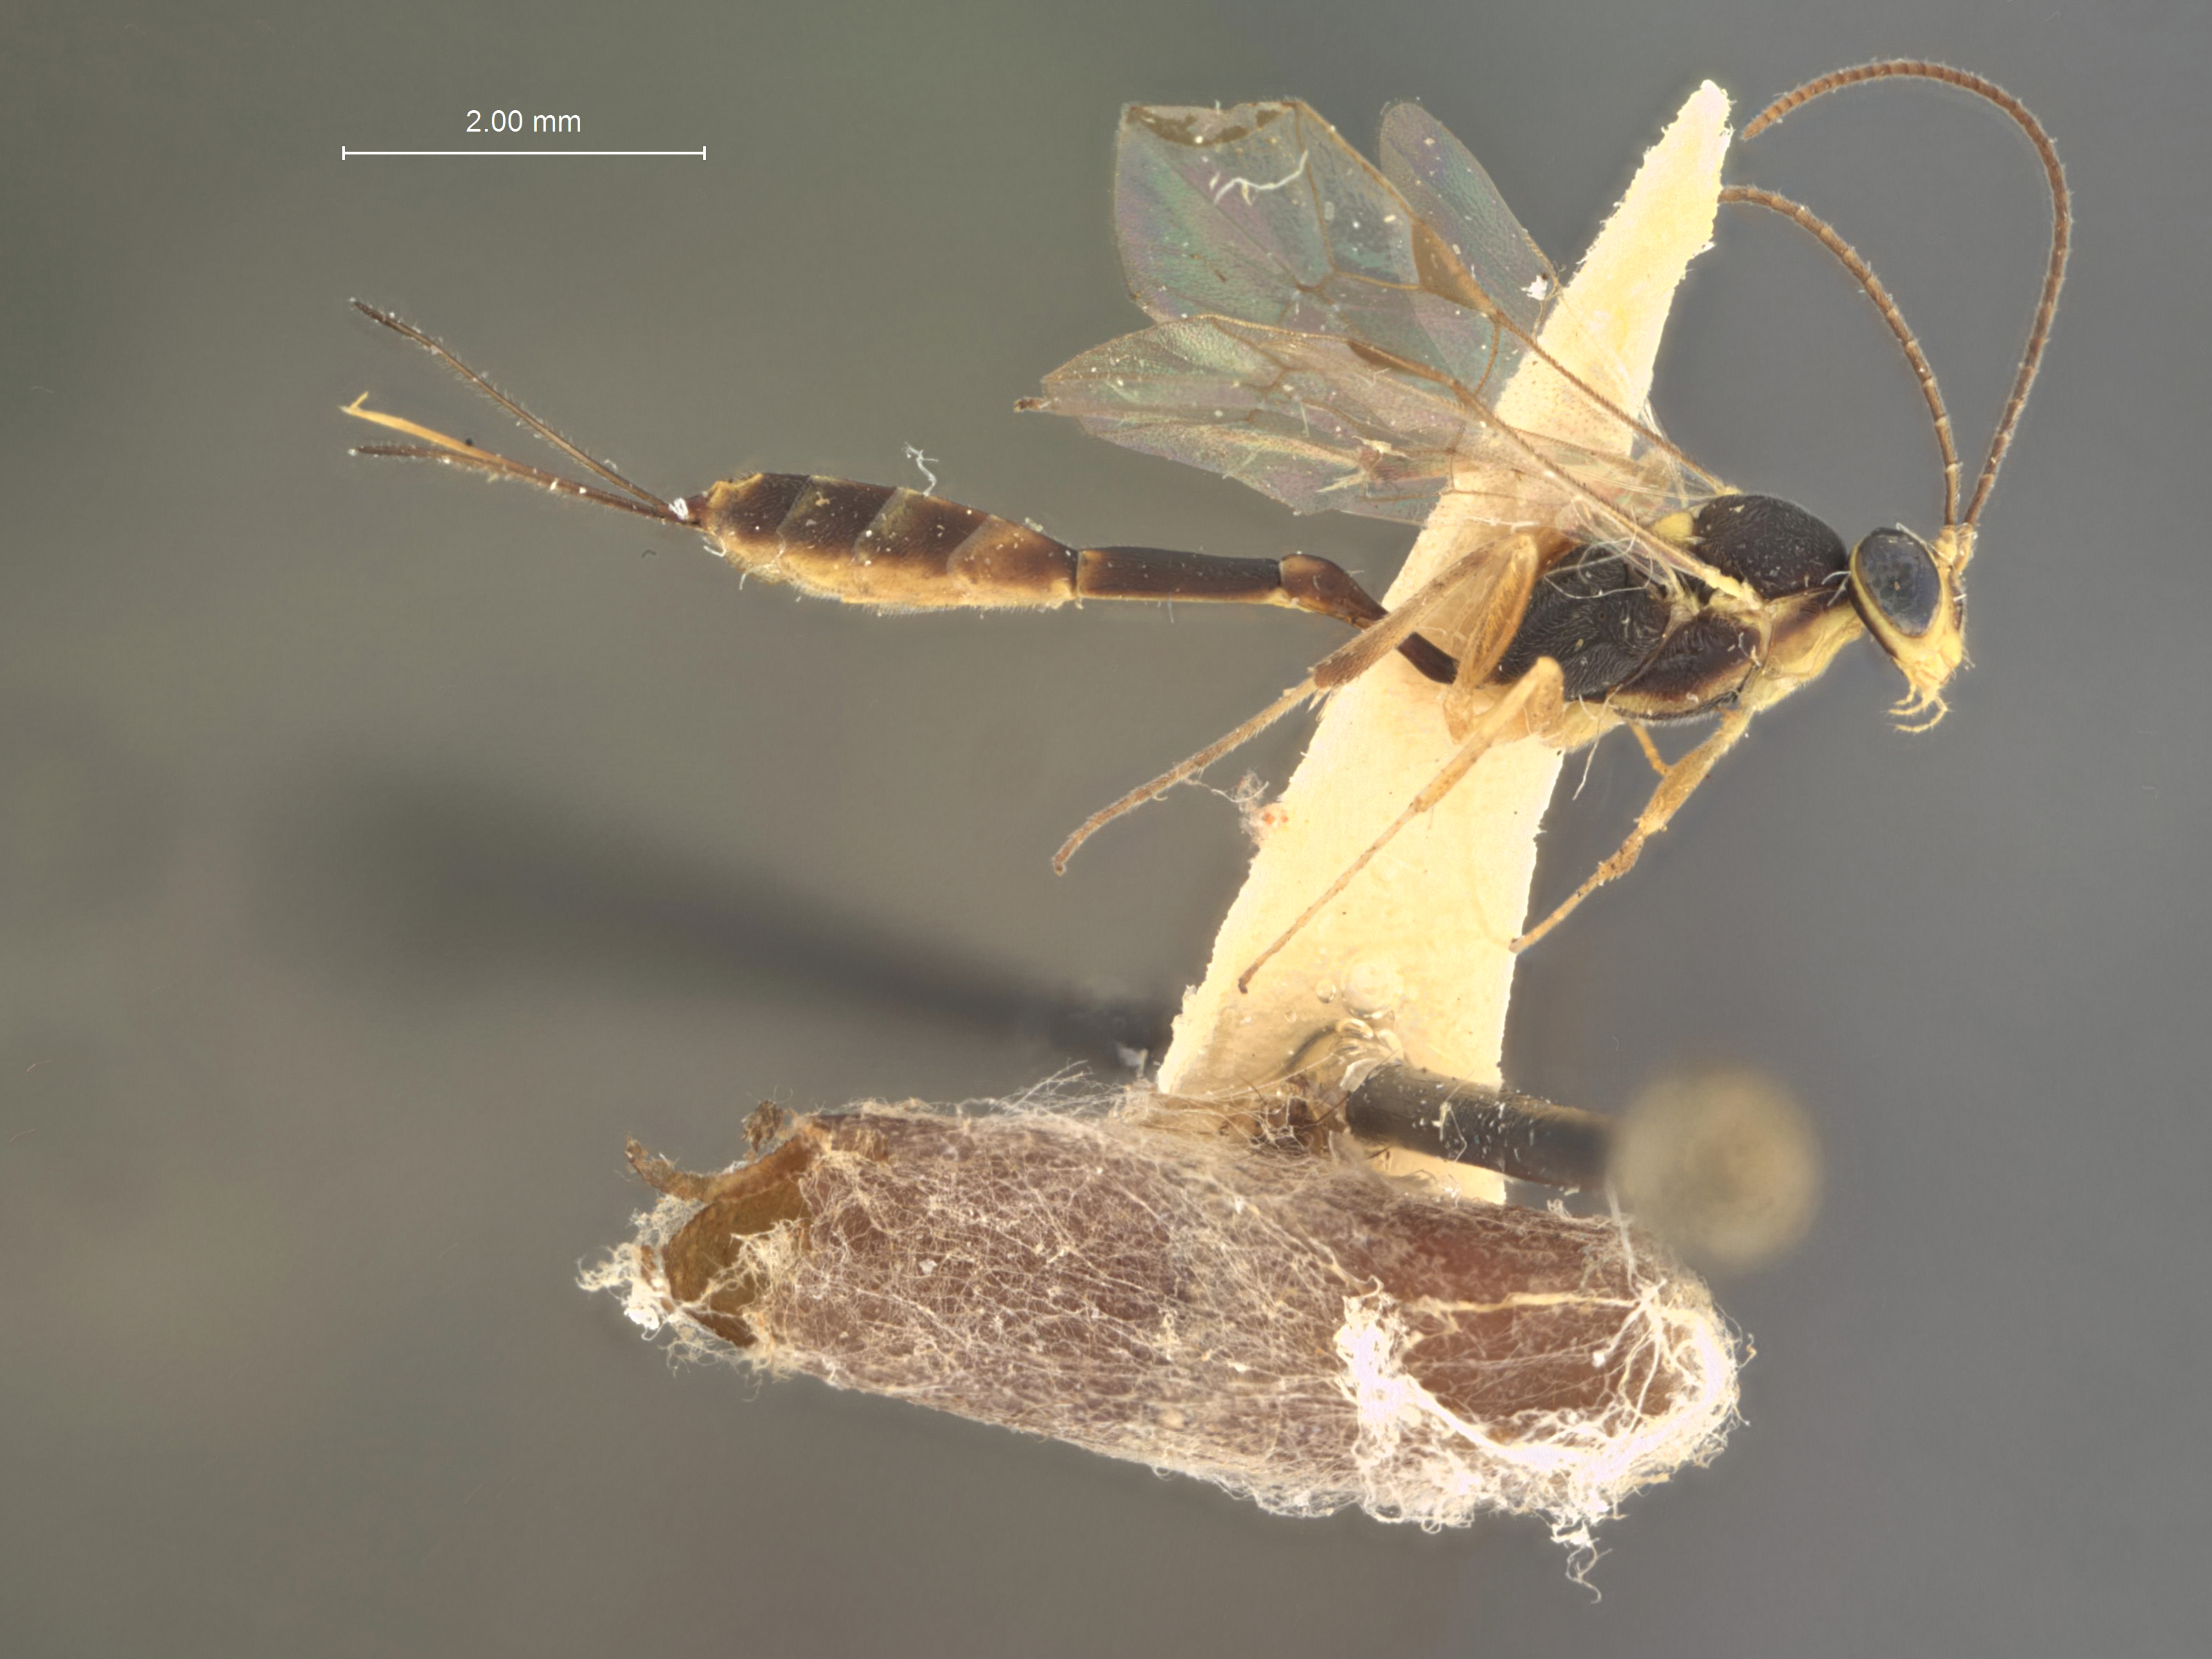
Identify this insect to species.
Temelucha minnesotae
